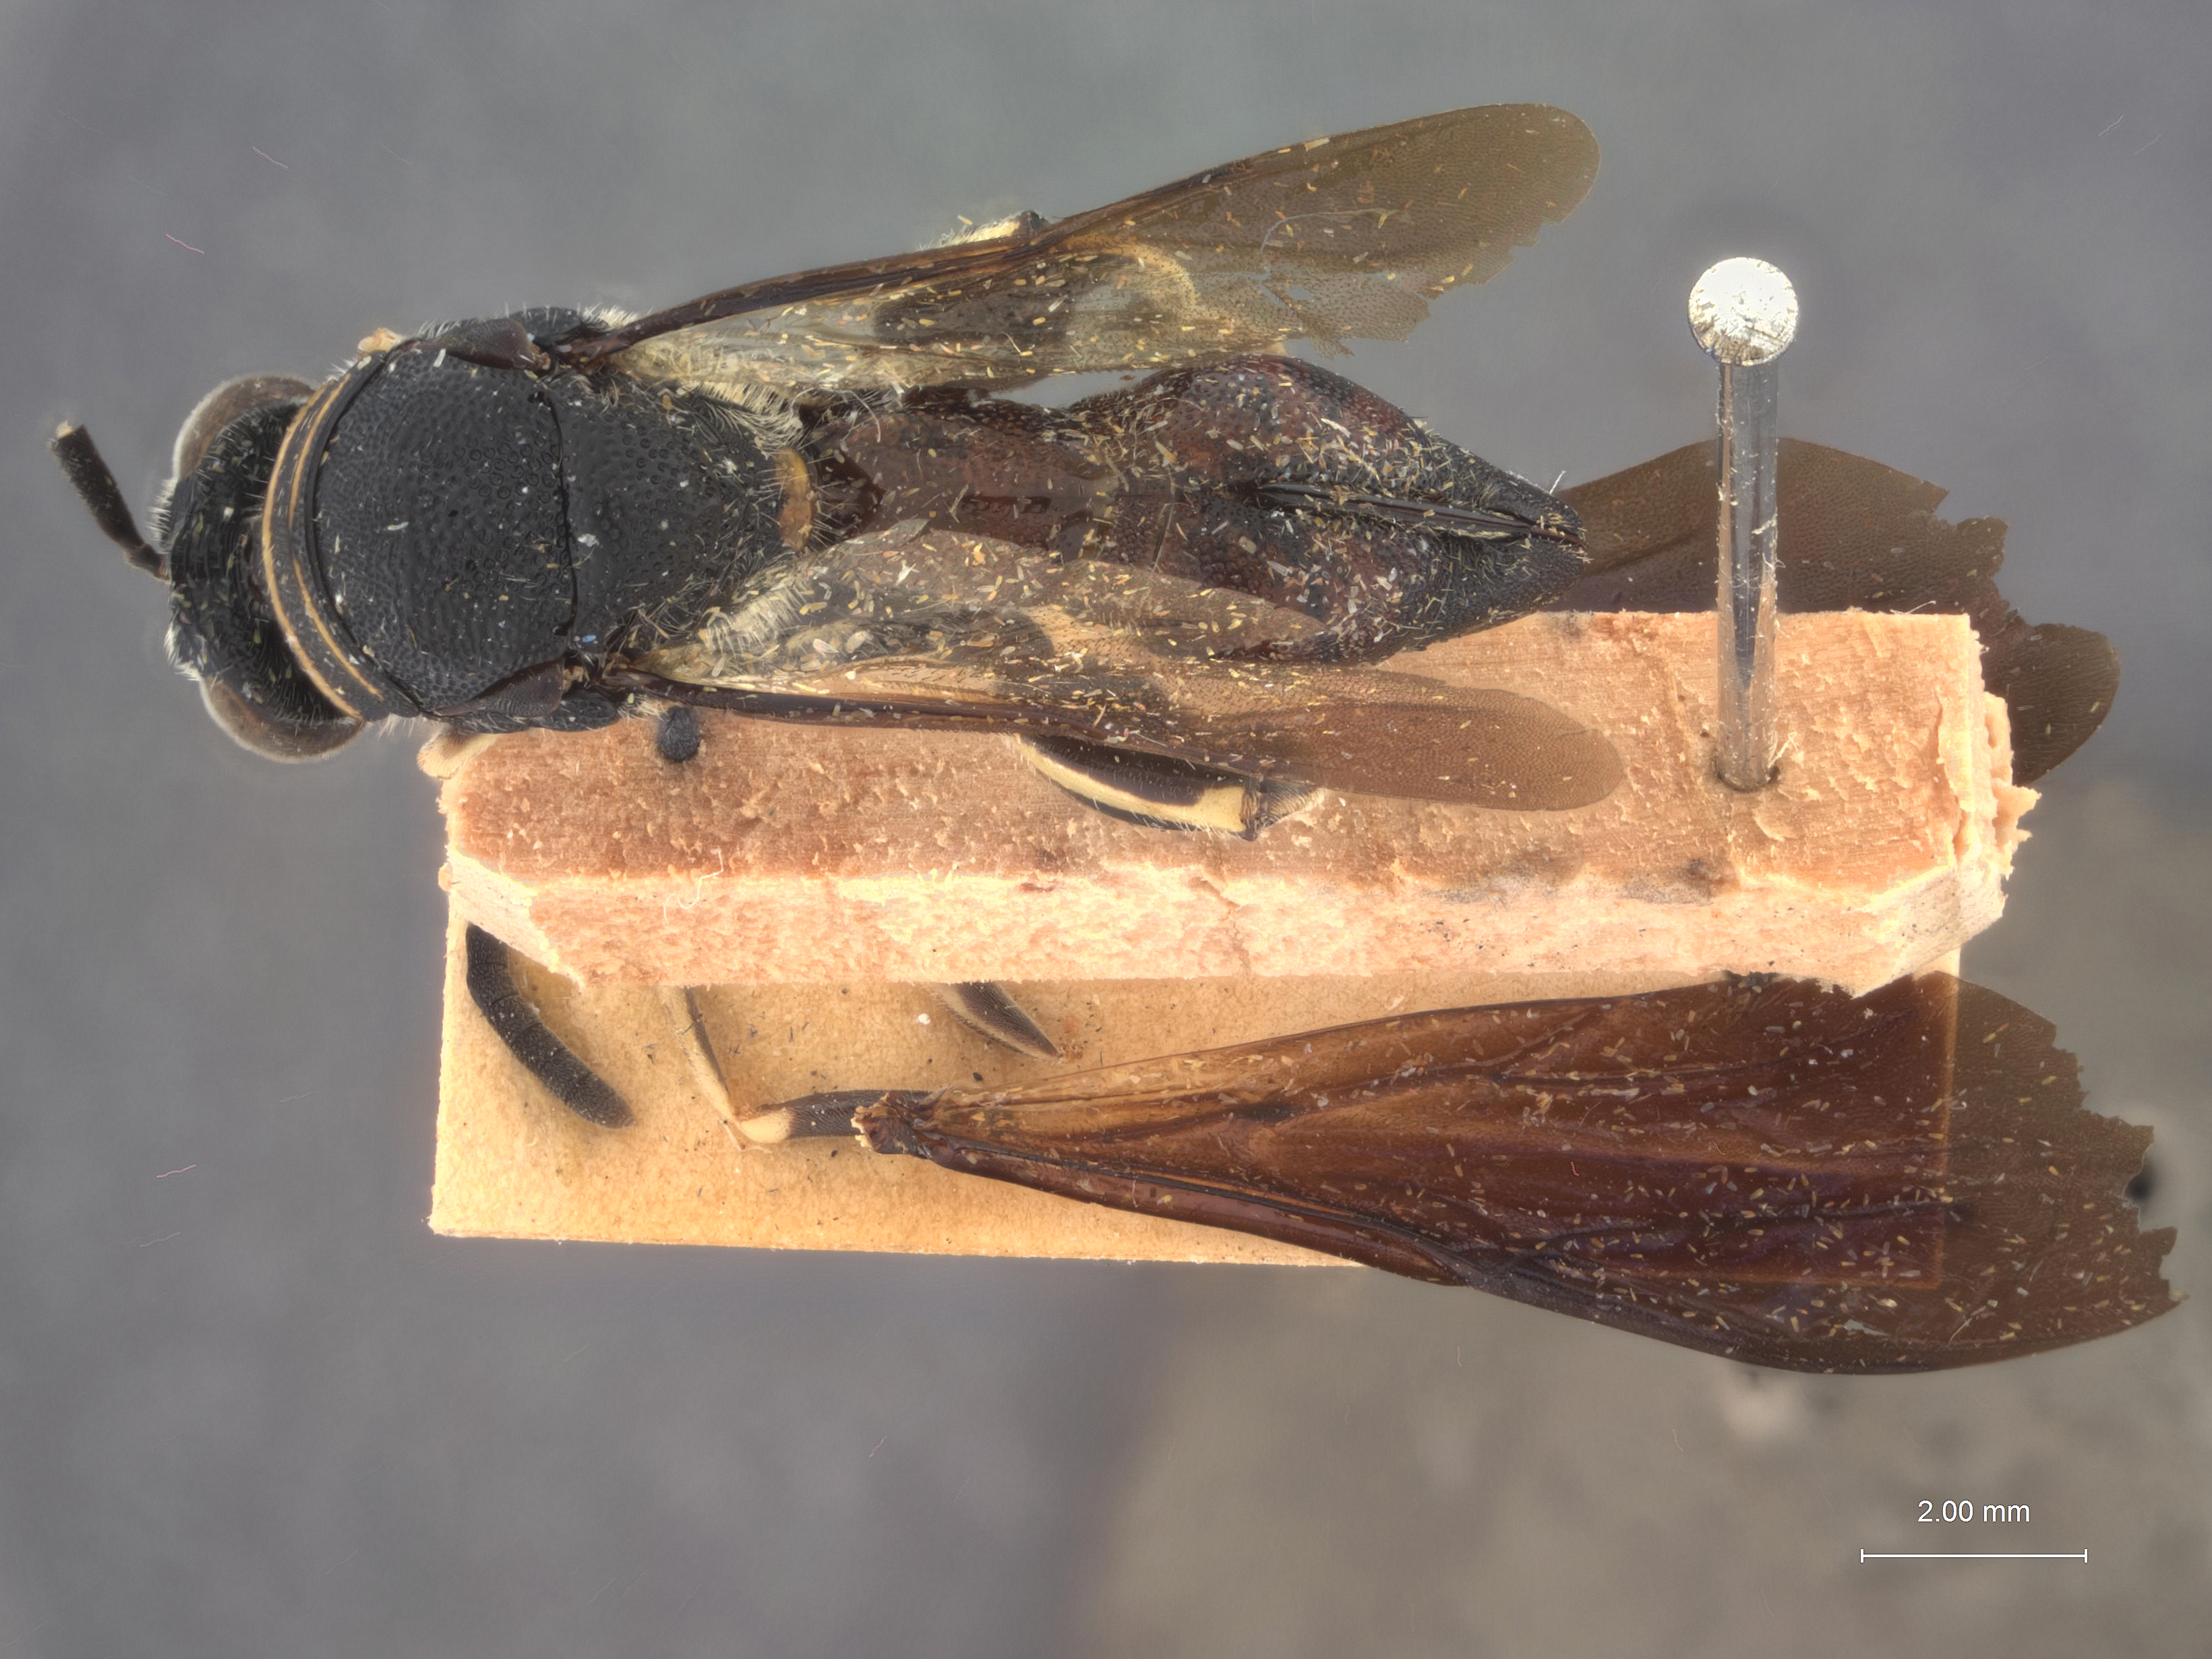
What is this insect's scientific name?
Leucospis banksi
